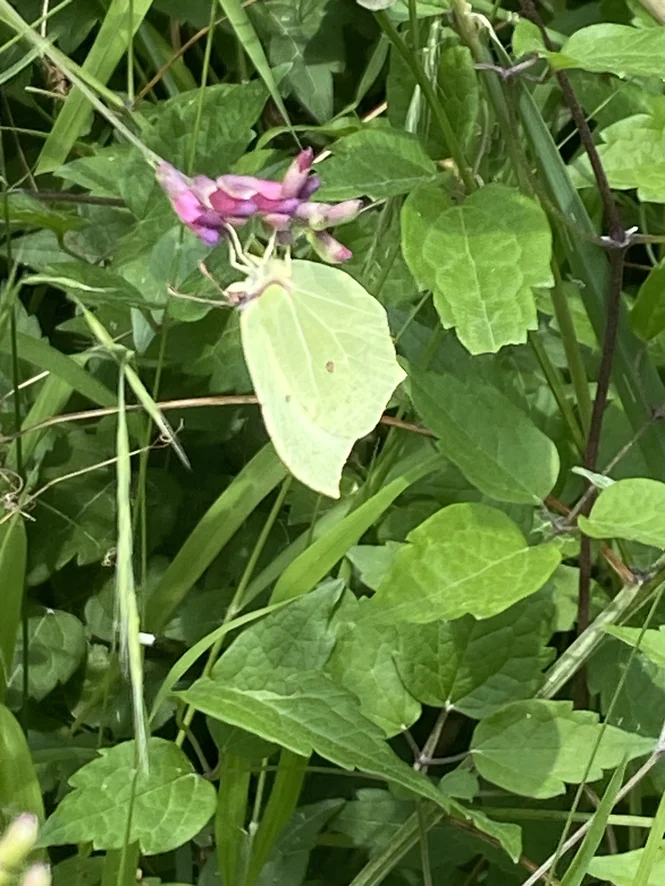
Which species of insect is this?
Gonepteryx rhamni
